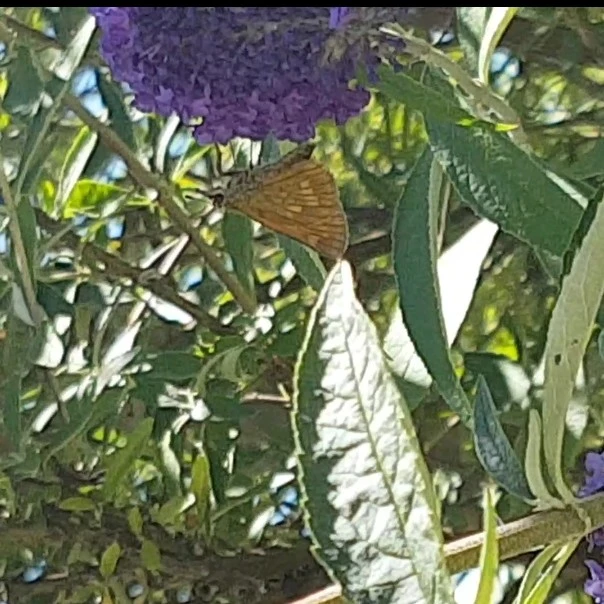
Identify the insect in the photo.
Ochlodes sylvanus (also Ochlodes venata)
